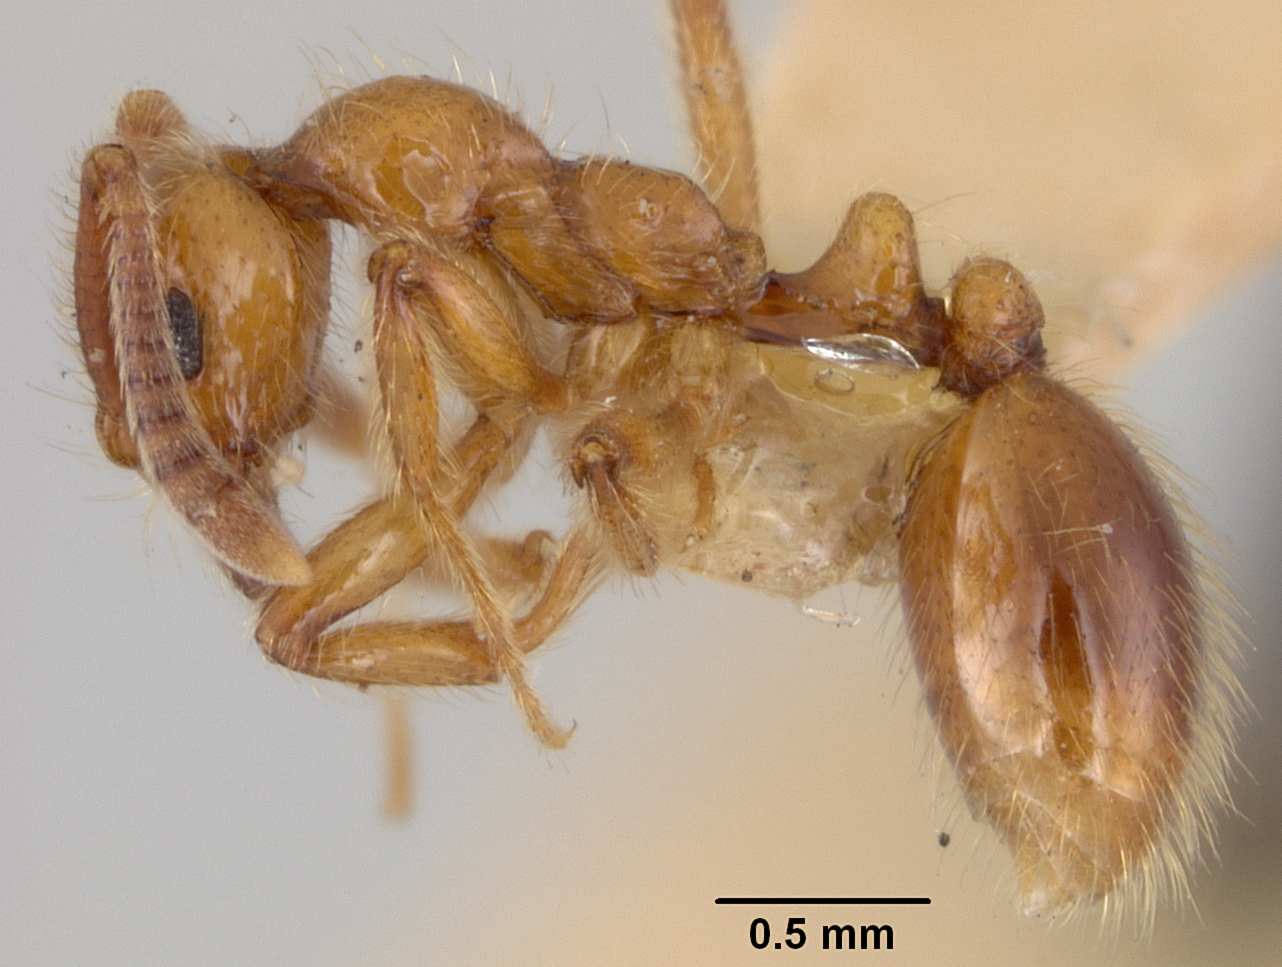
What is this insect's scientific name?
Megalomyrmex symmetochus
